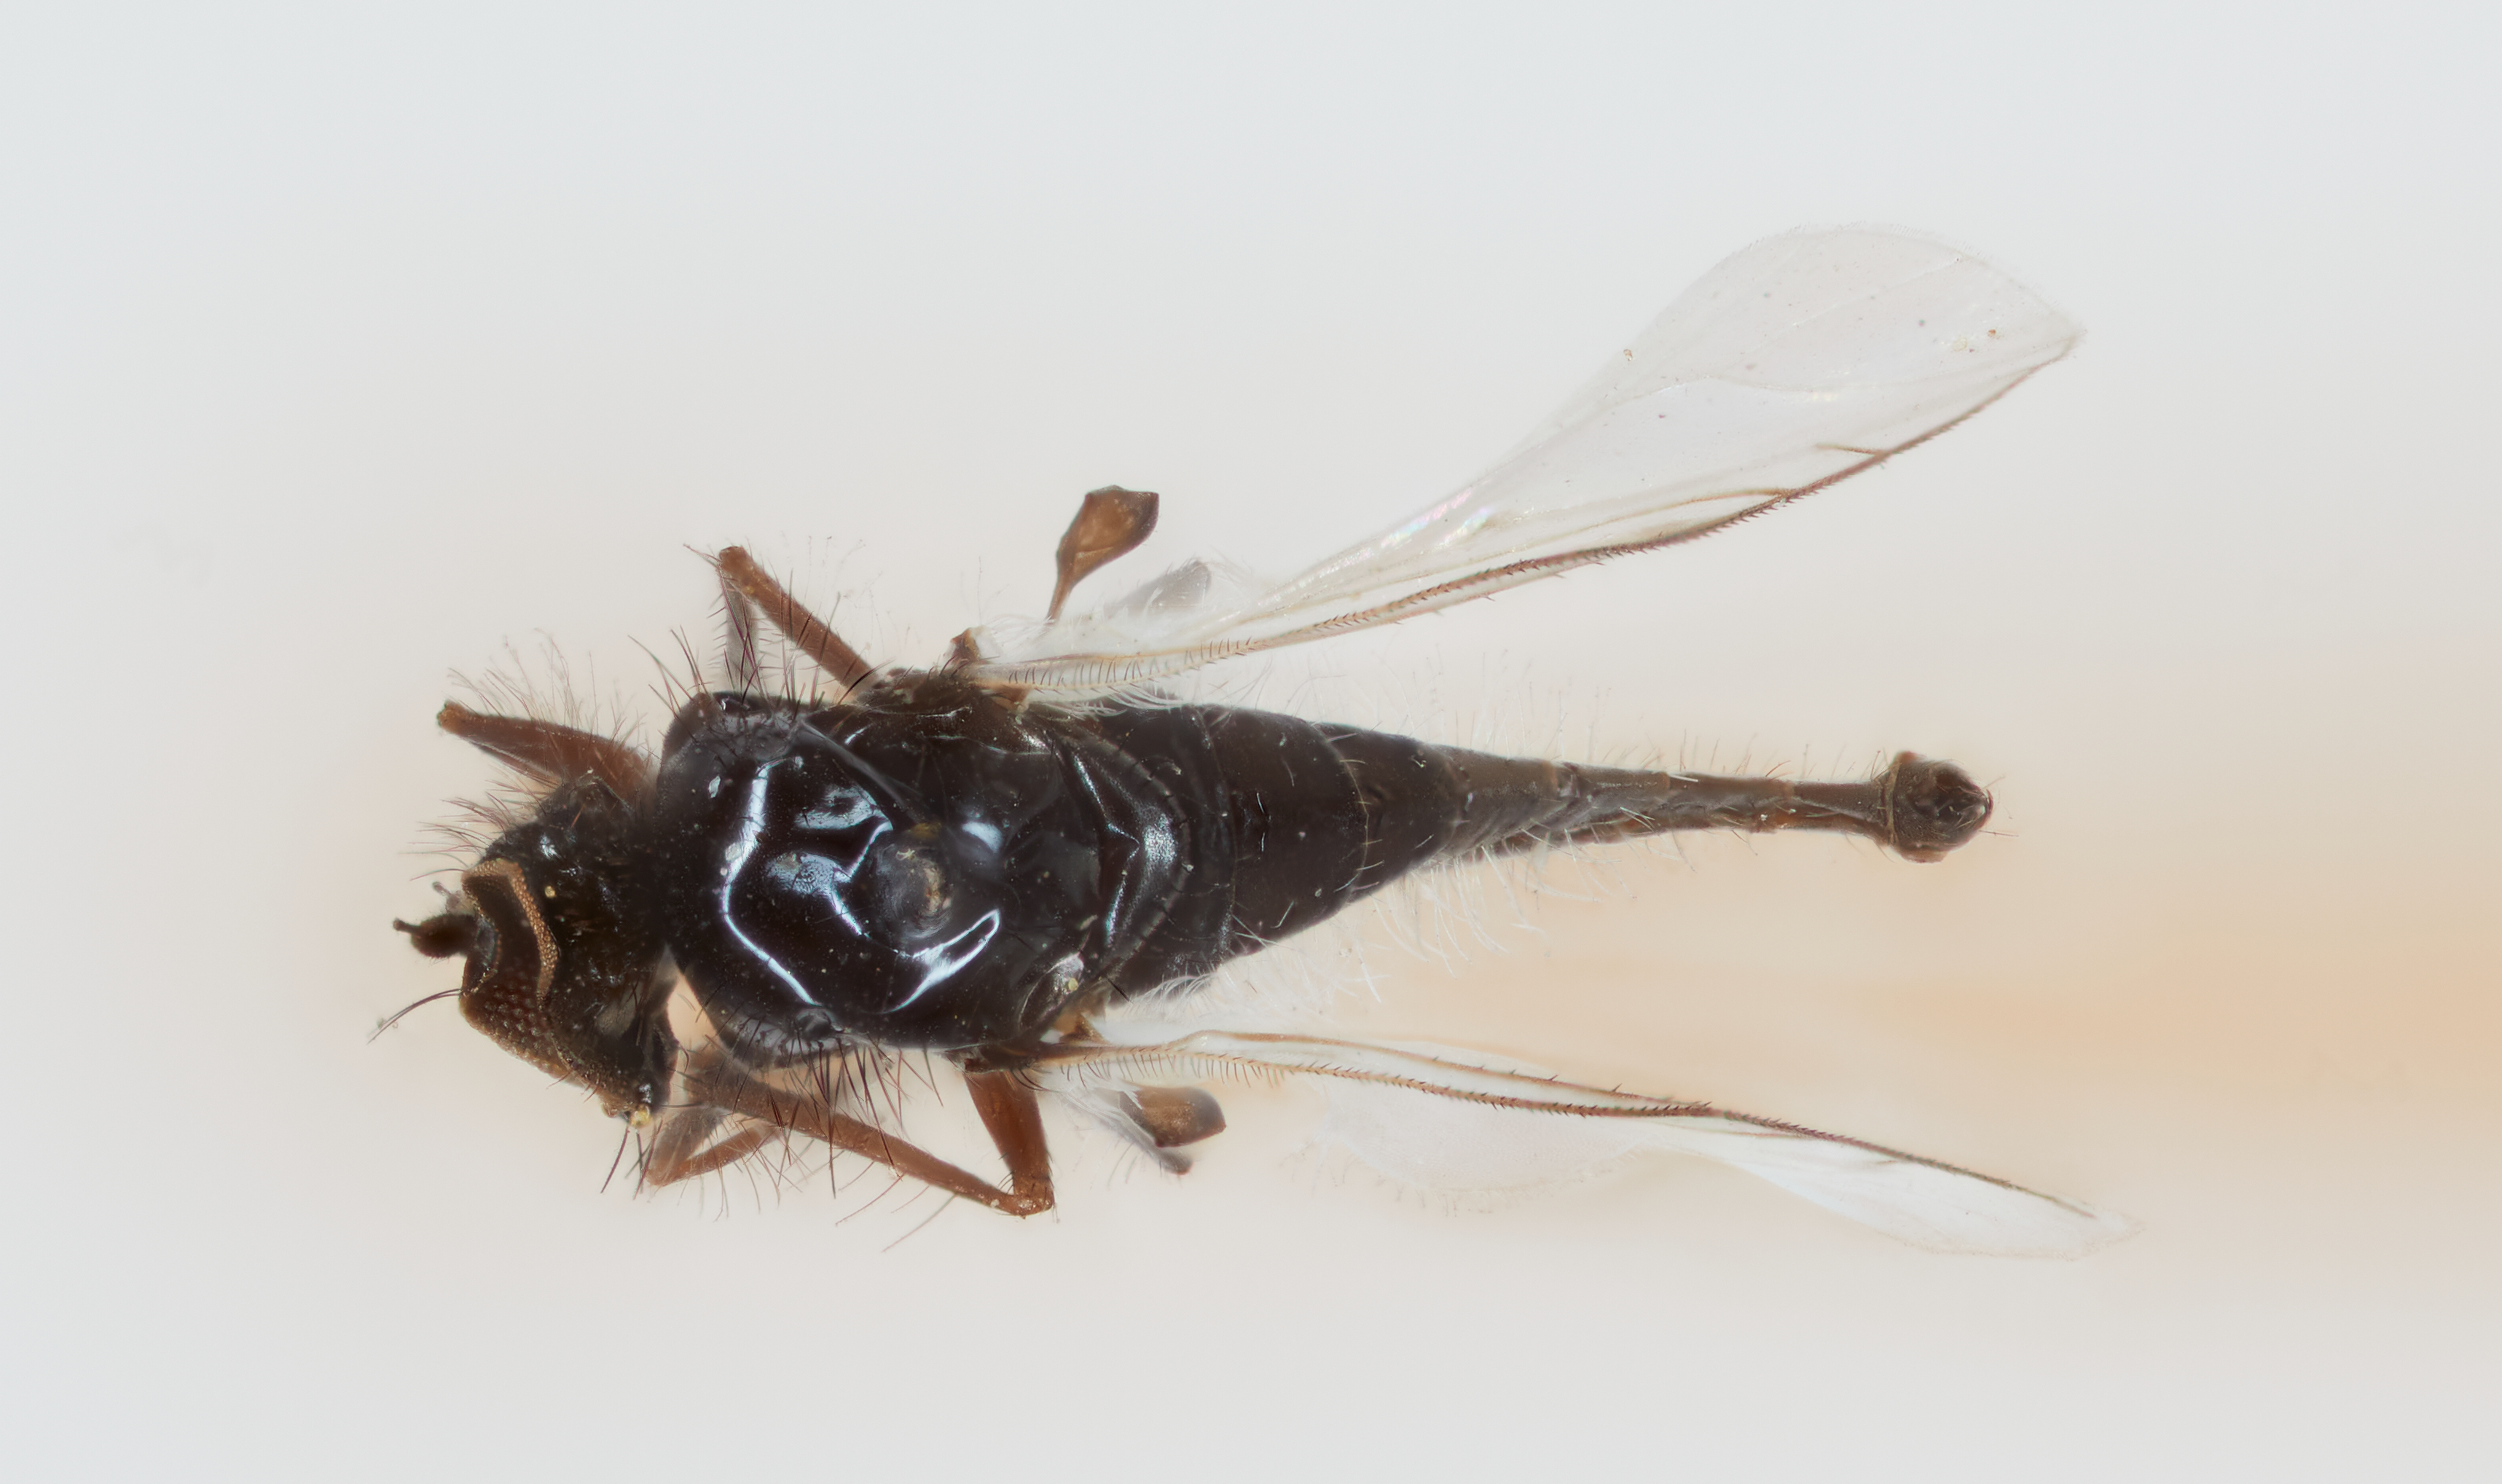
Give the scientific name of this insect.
Apystomyia elinguis
